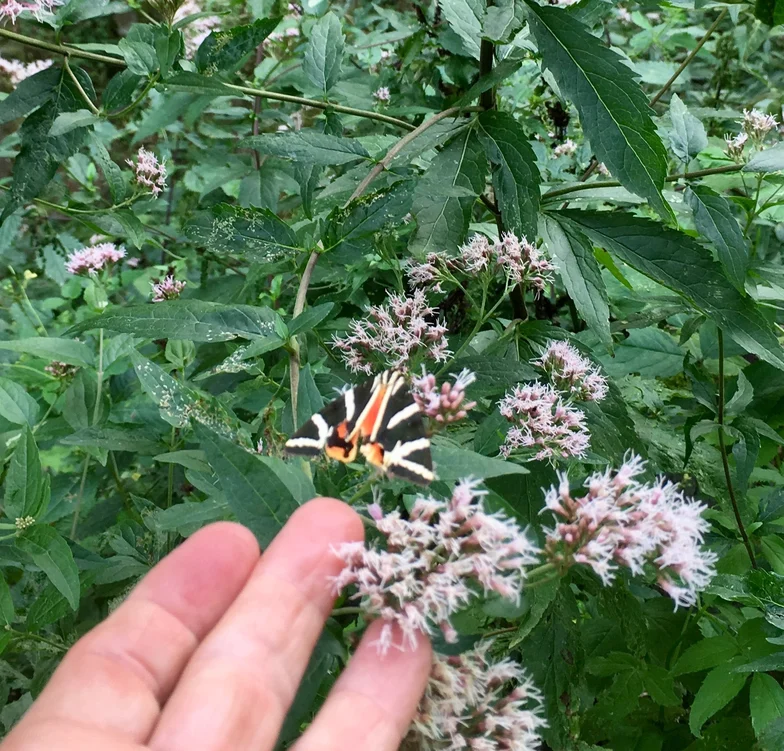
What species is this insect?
Euplagia quadripunctaria
